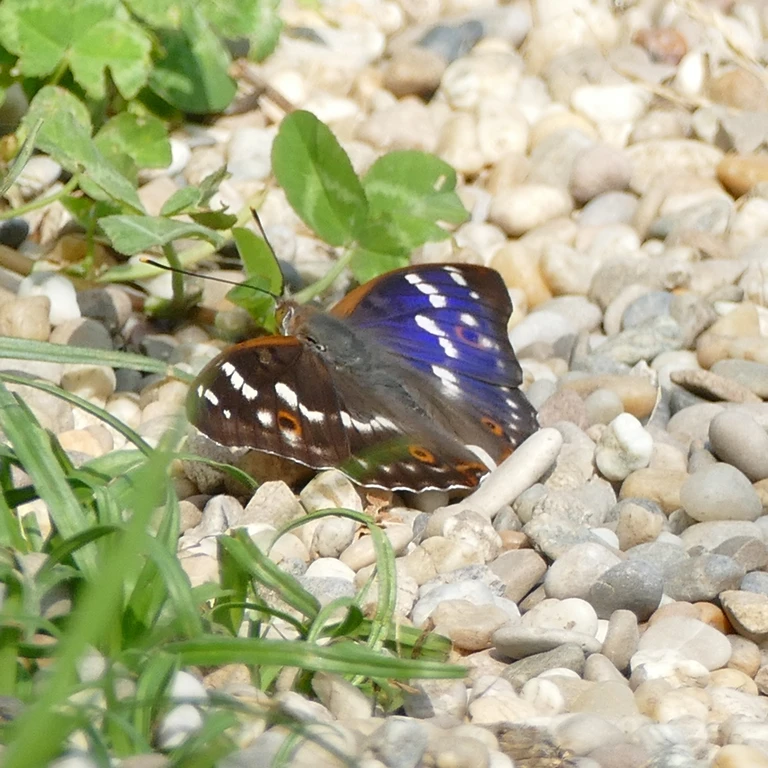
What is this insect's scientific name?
Apatura ilia
